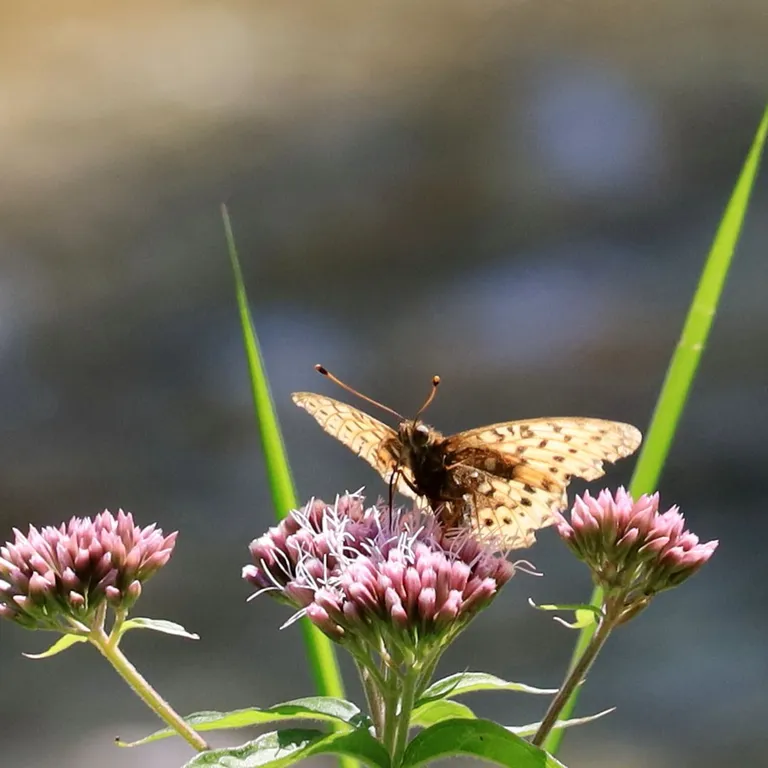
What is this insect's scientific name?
Speyeria aglaja
